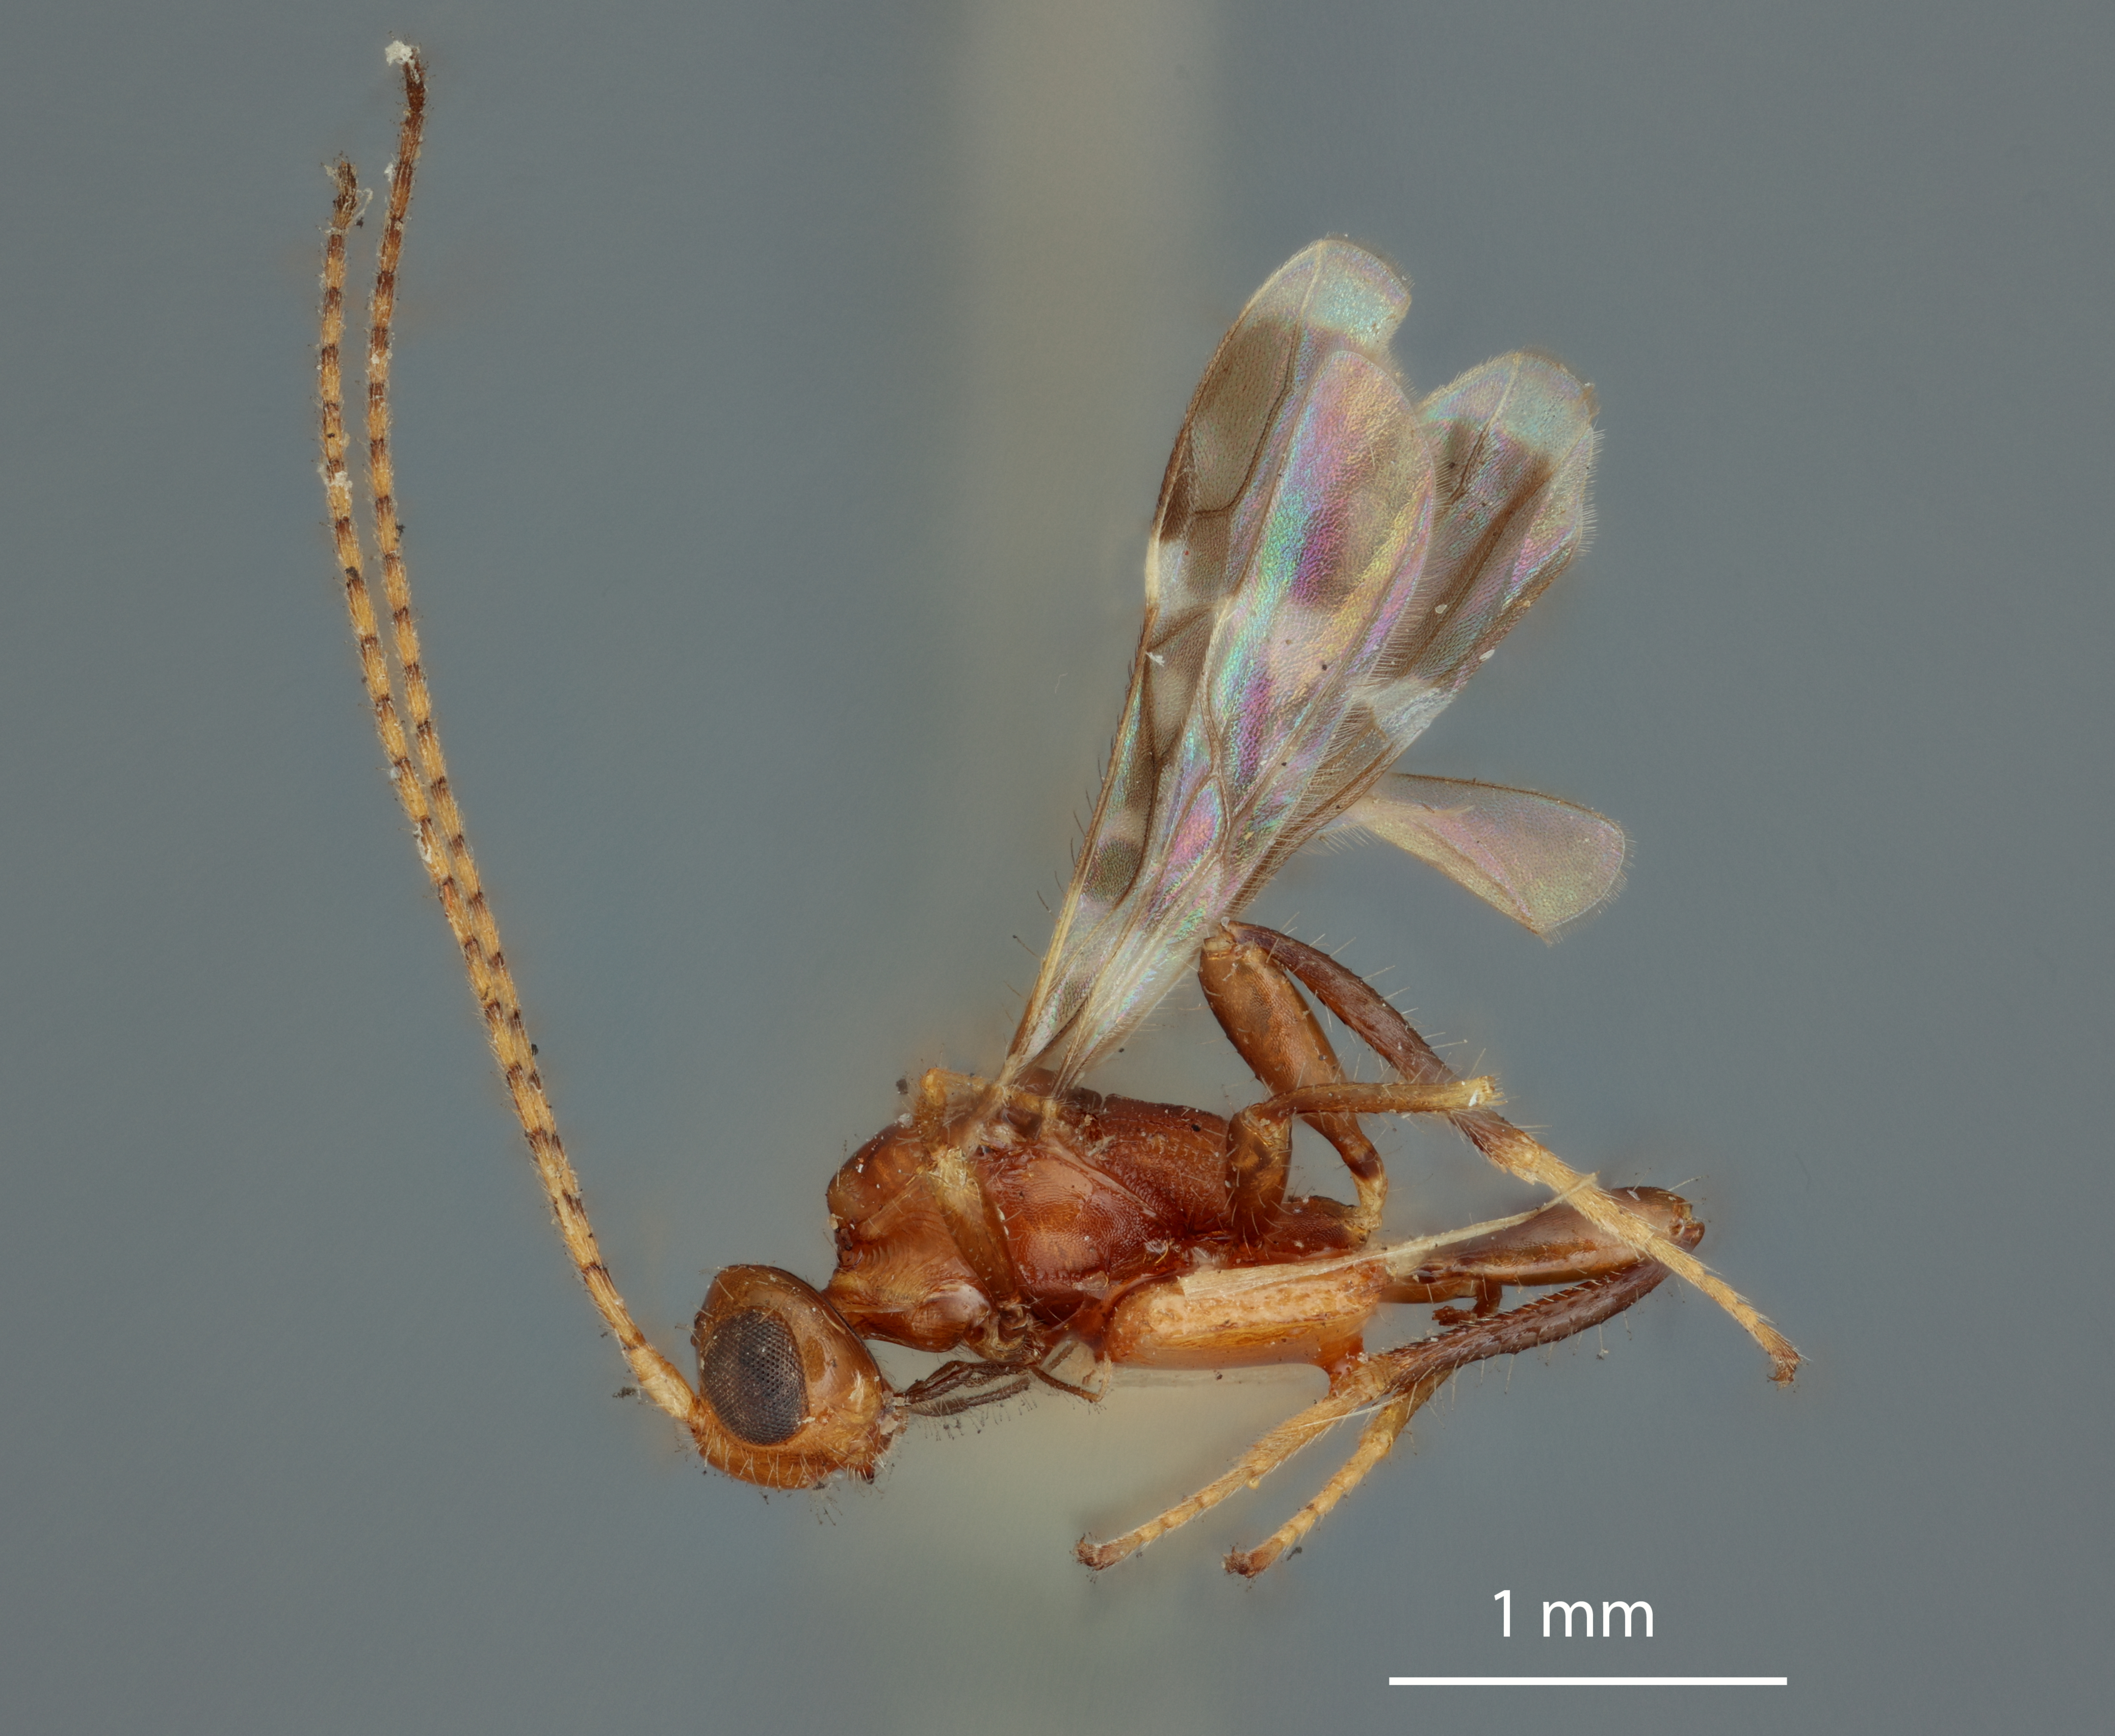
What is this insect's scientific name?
Spathius prusias
